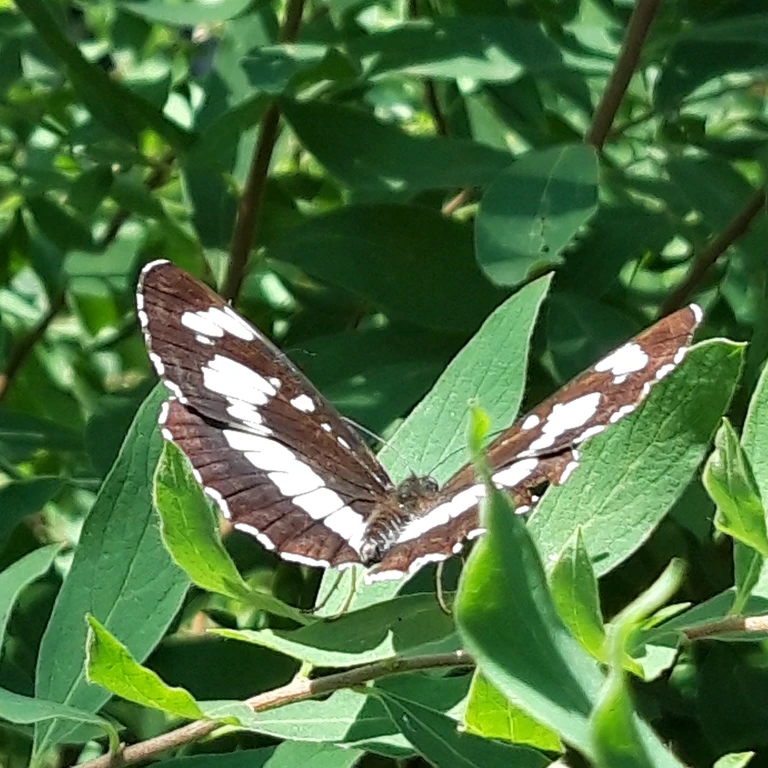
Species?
Neptis rivularis
